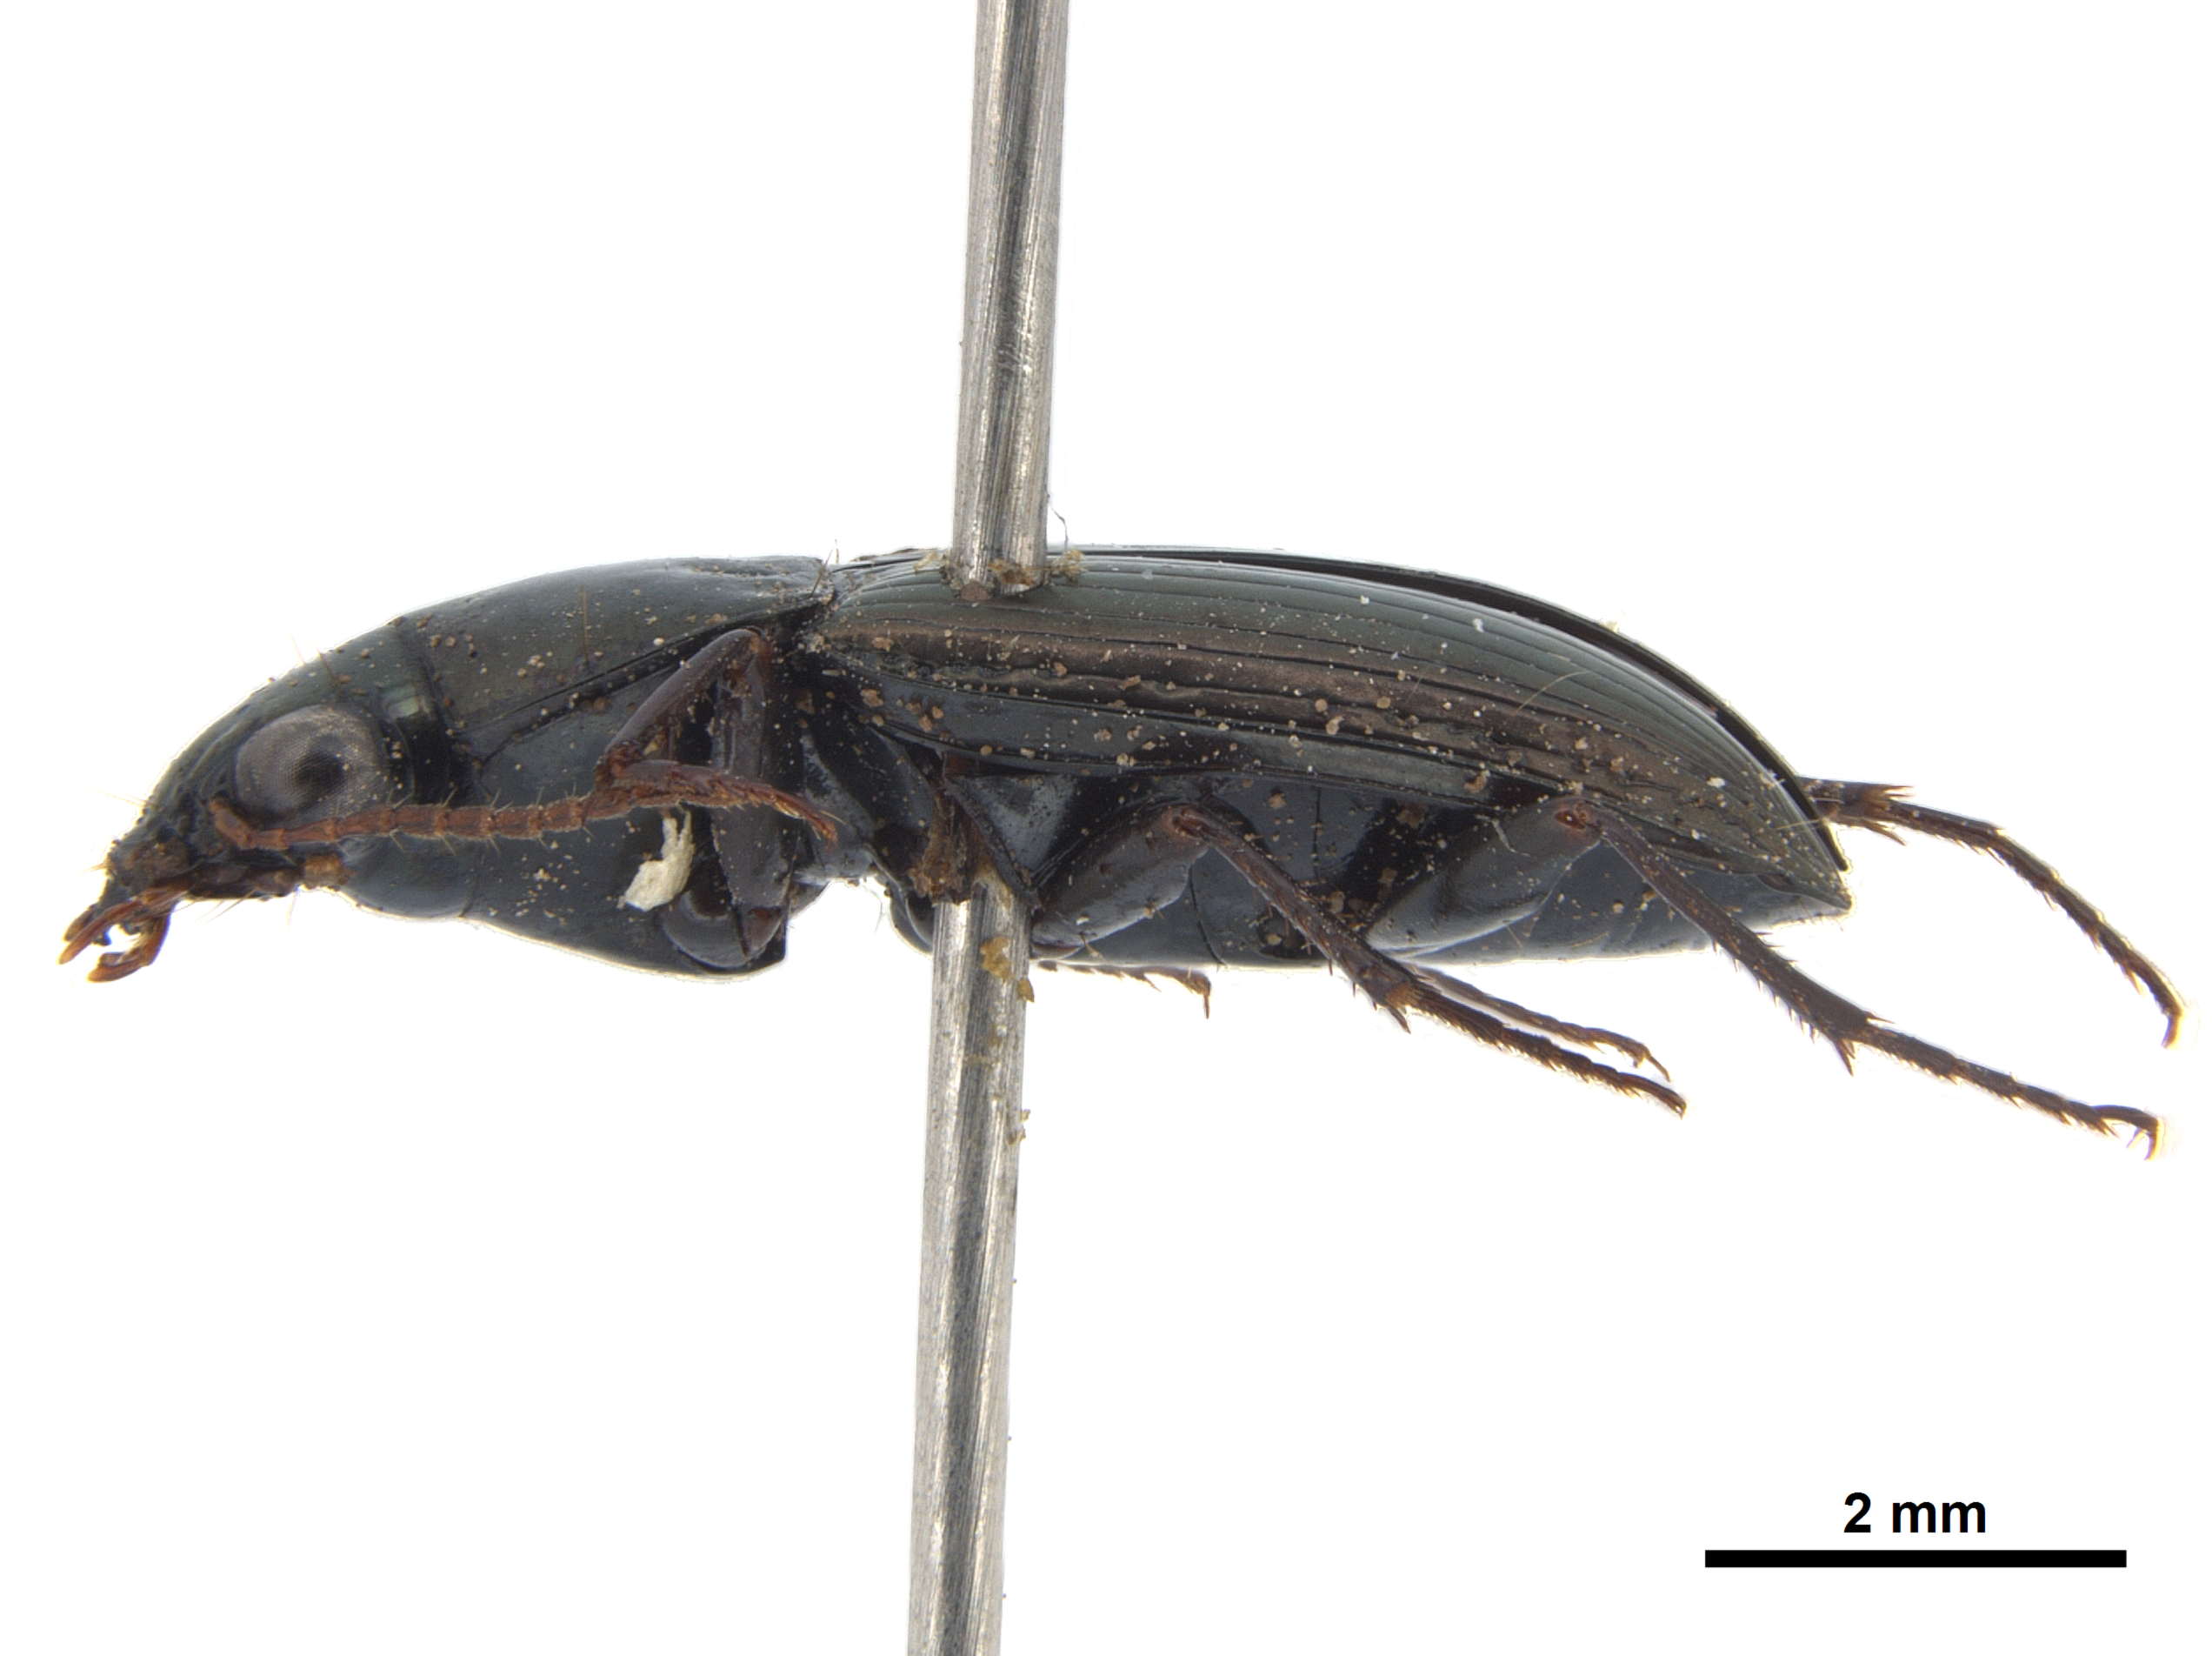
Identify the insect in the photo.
Pseudabarys substriatus
